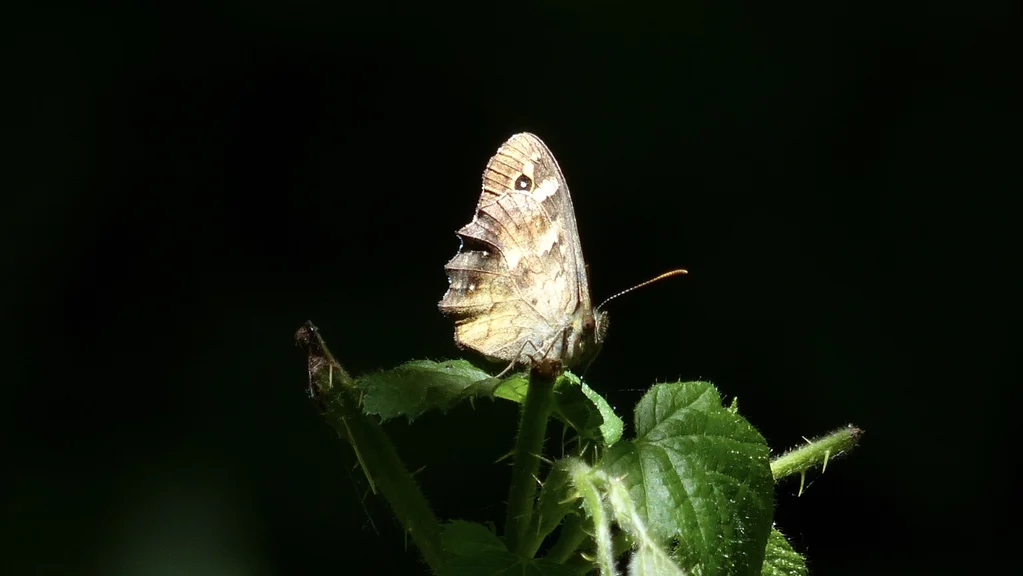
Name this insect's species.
Pararge aegeria
